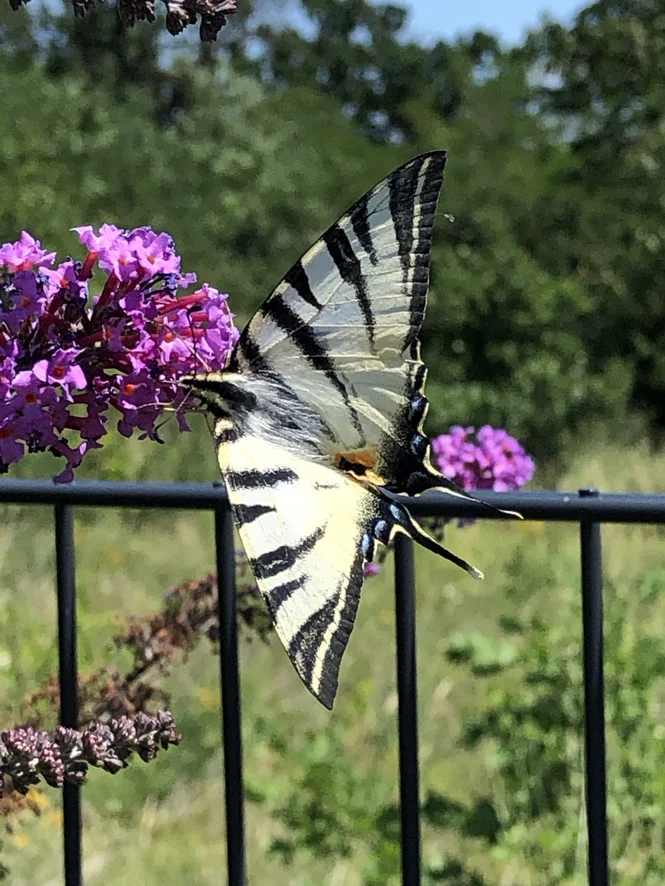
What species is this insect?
Iphiclides podalirius
